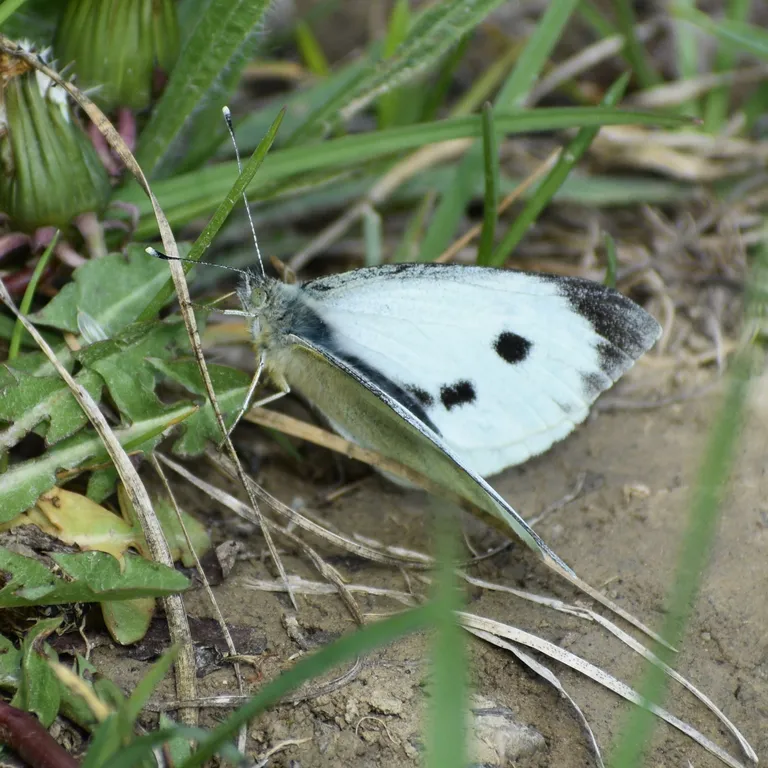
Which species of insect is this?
Pieris brassicae
